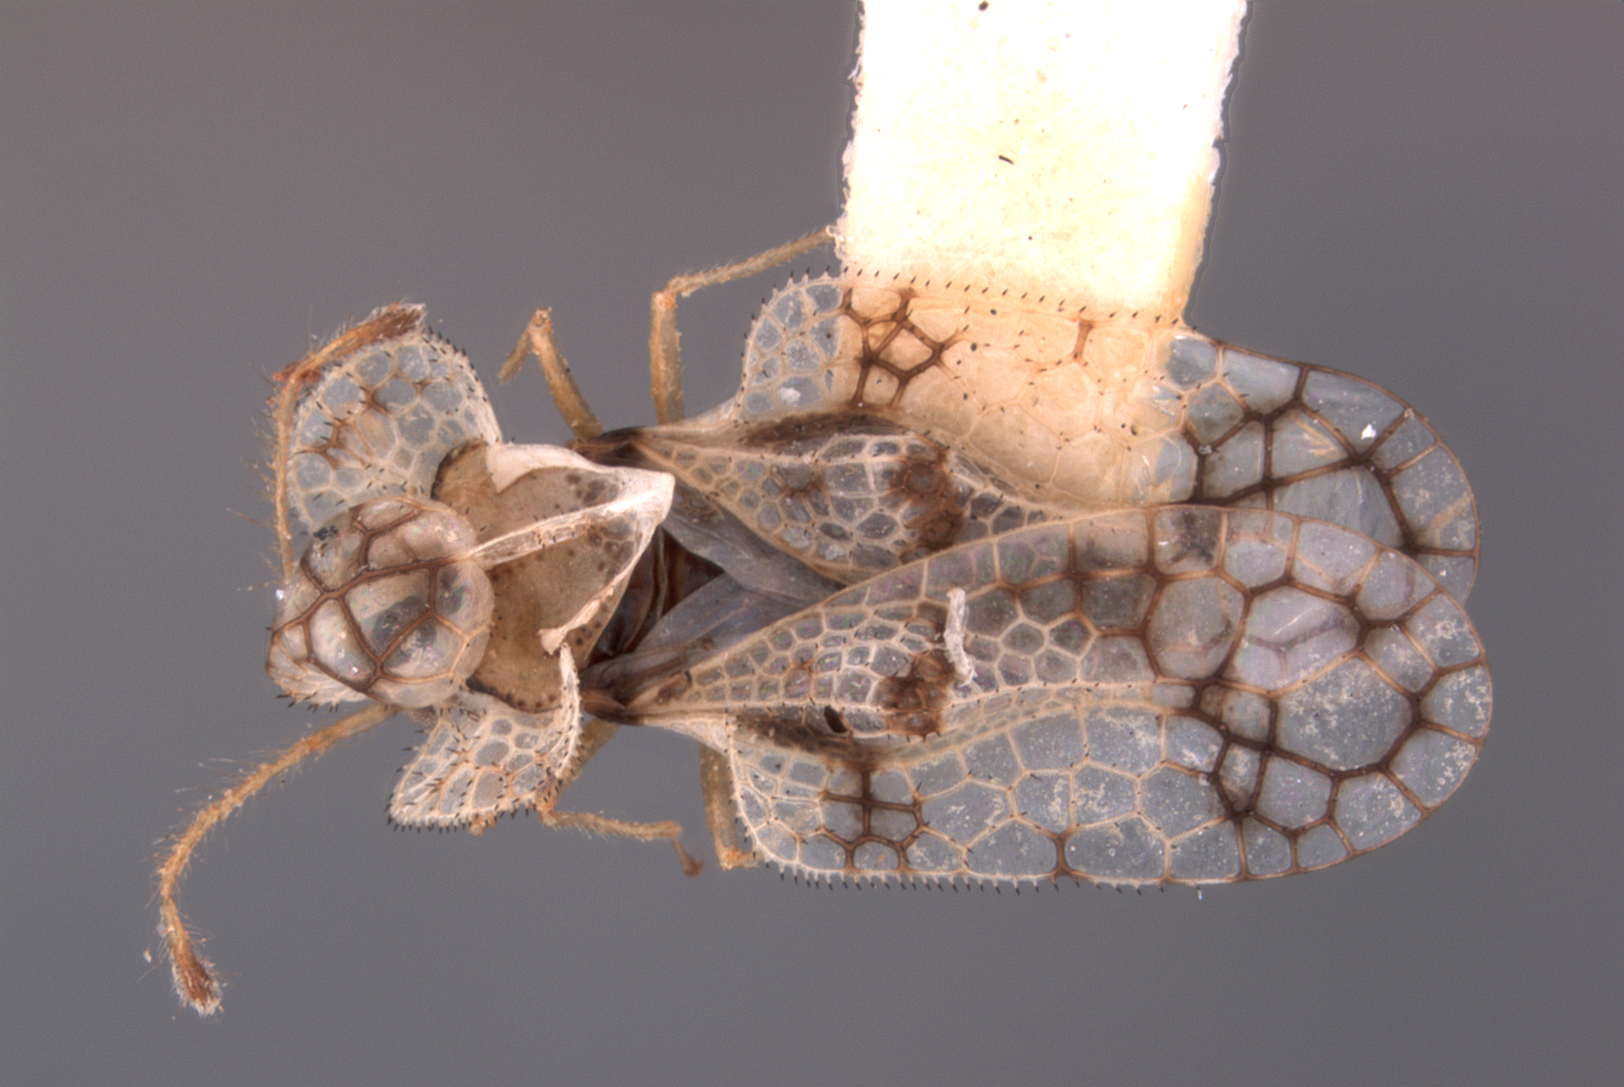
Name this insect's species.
Corythucha mcelfreshi
